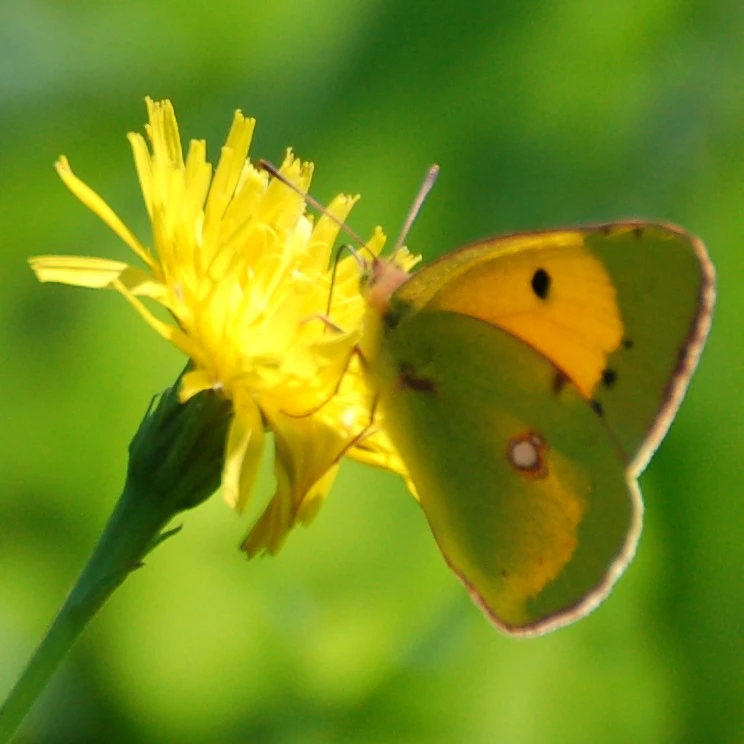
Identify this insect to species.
Colias croceus
